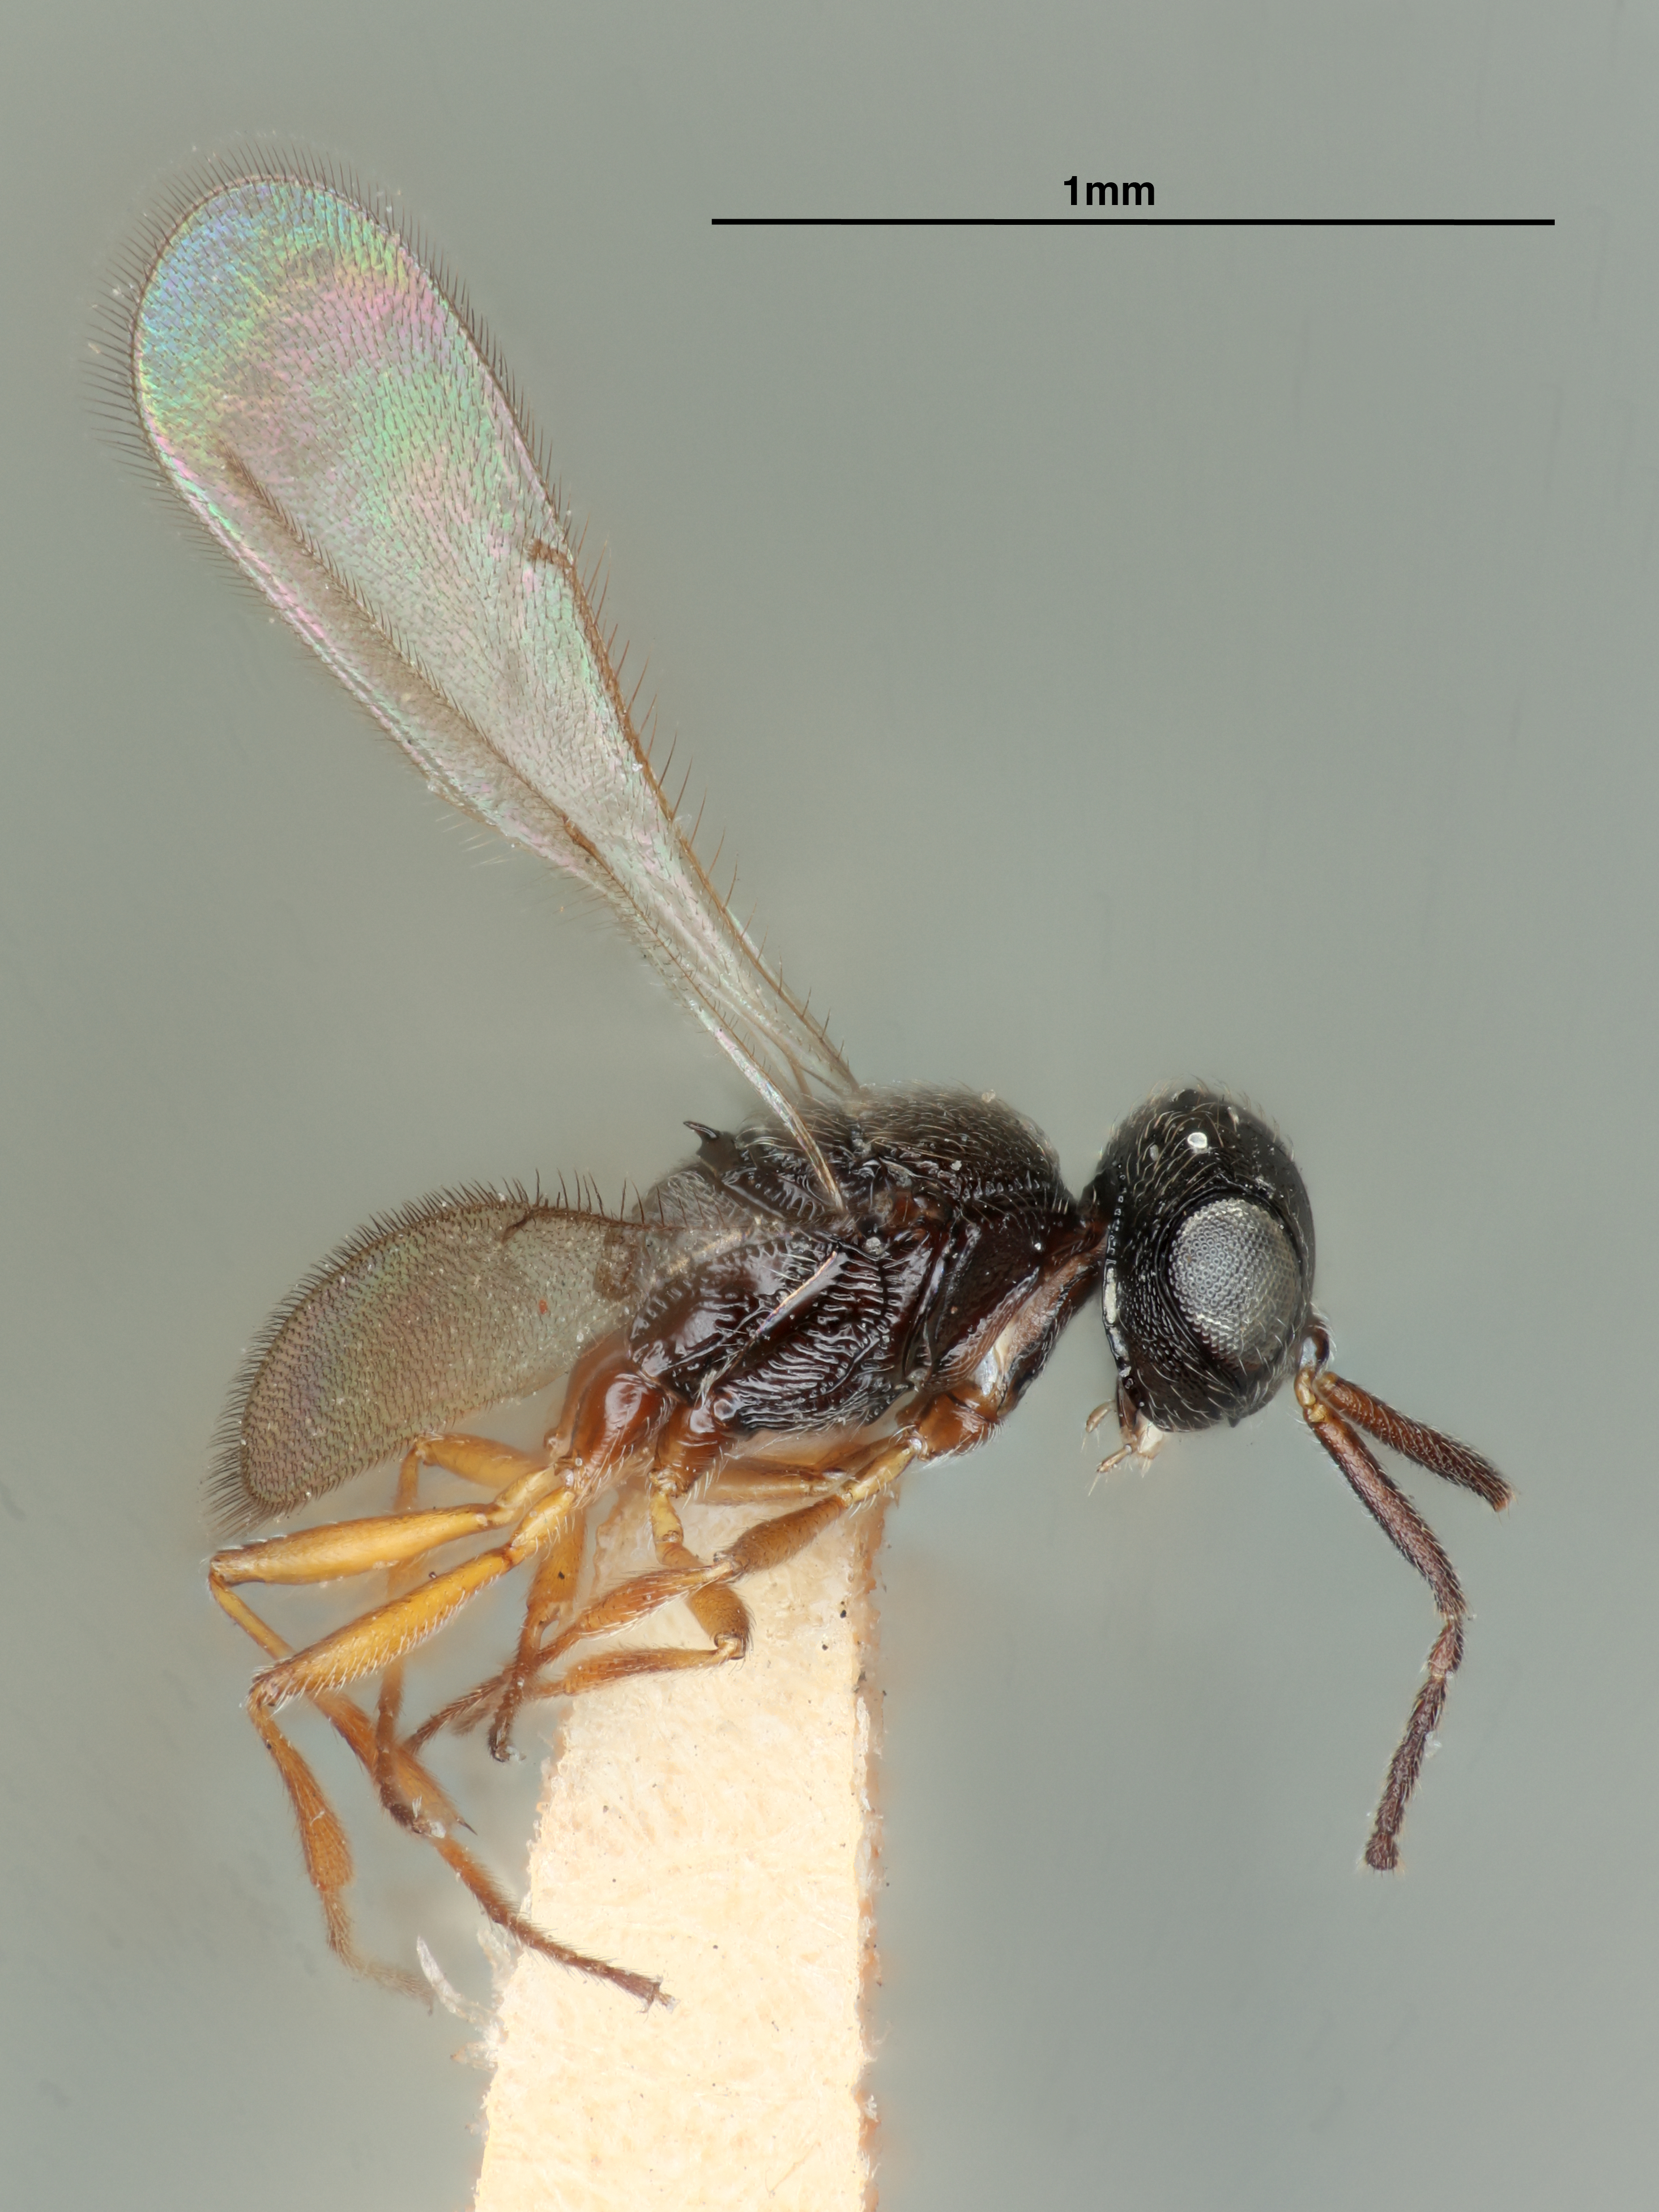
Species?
Trimorus jucundus
